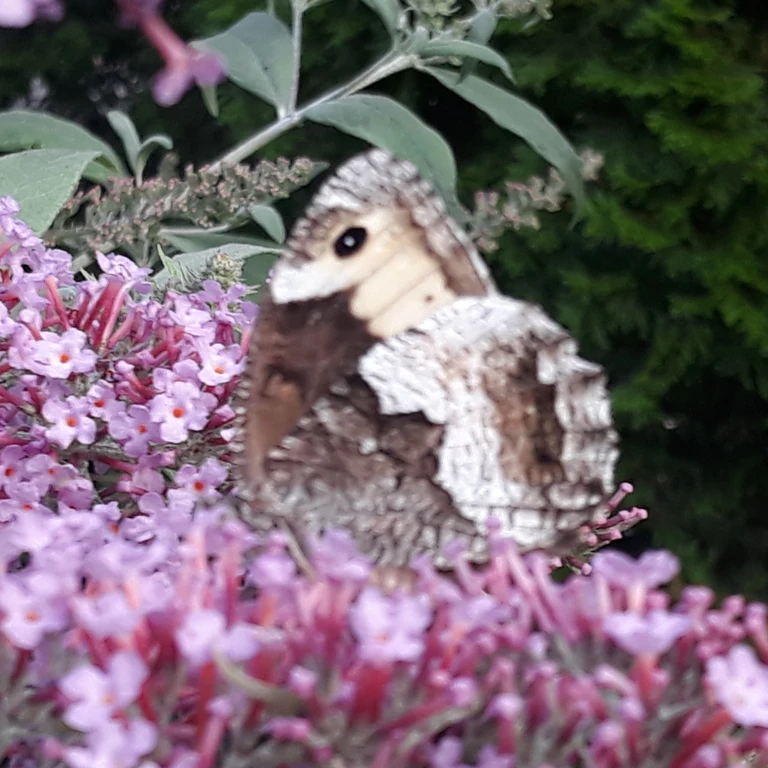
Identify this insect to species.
Hipparchia alcyone
